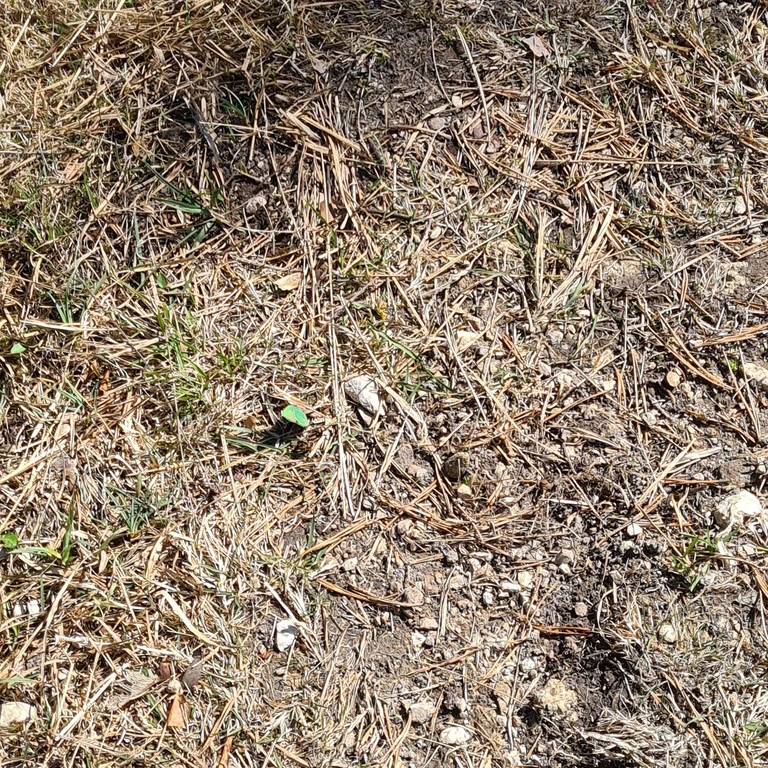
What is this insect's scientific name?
Callophrys rubi
